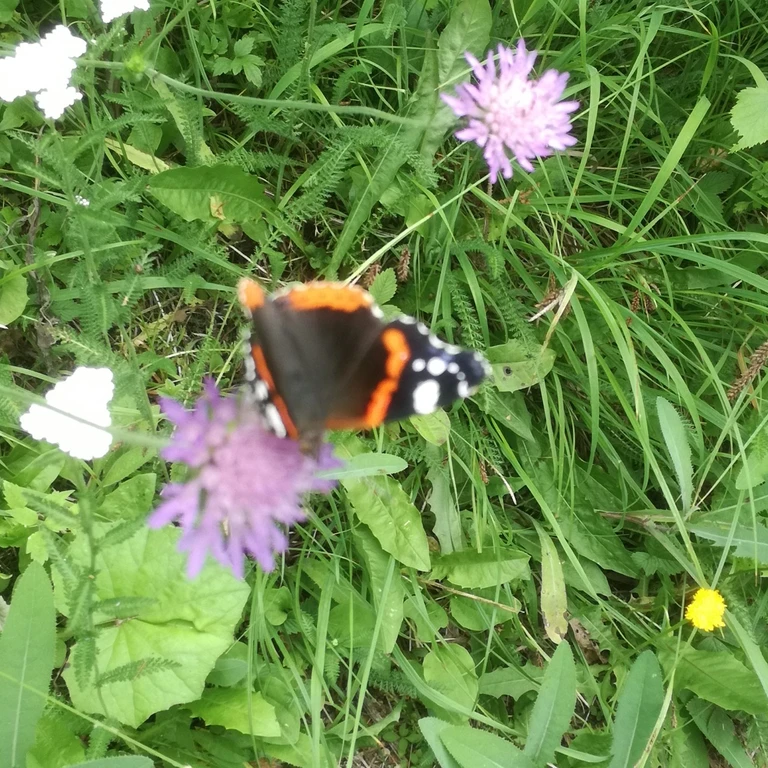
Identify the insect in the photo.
Vanessa atalanta
